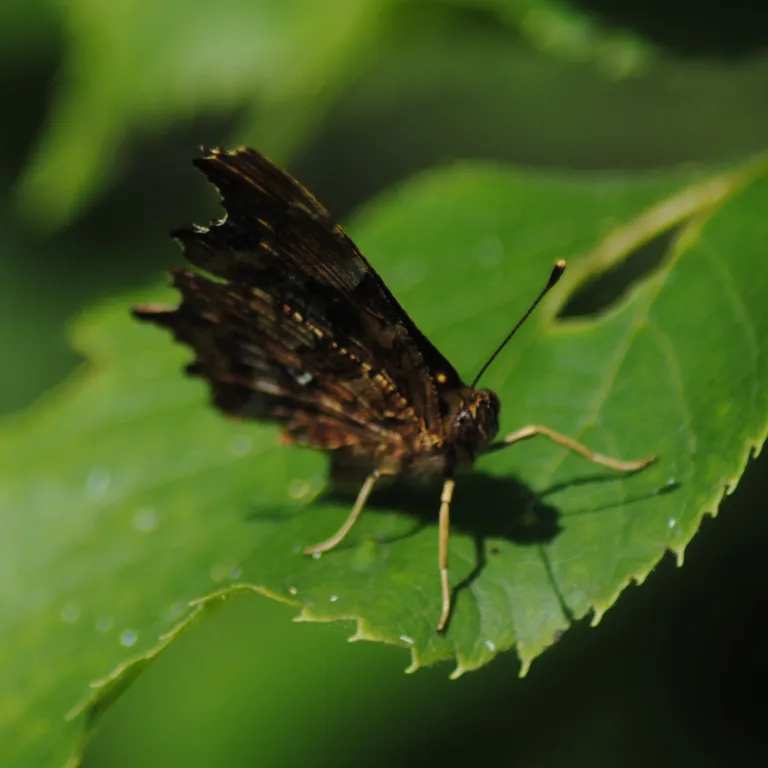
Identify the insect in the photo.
Polygonia c-album
